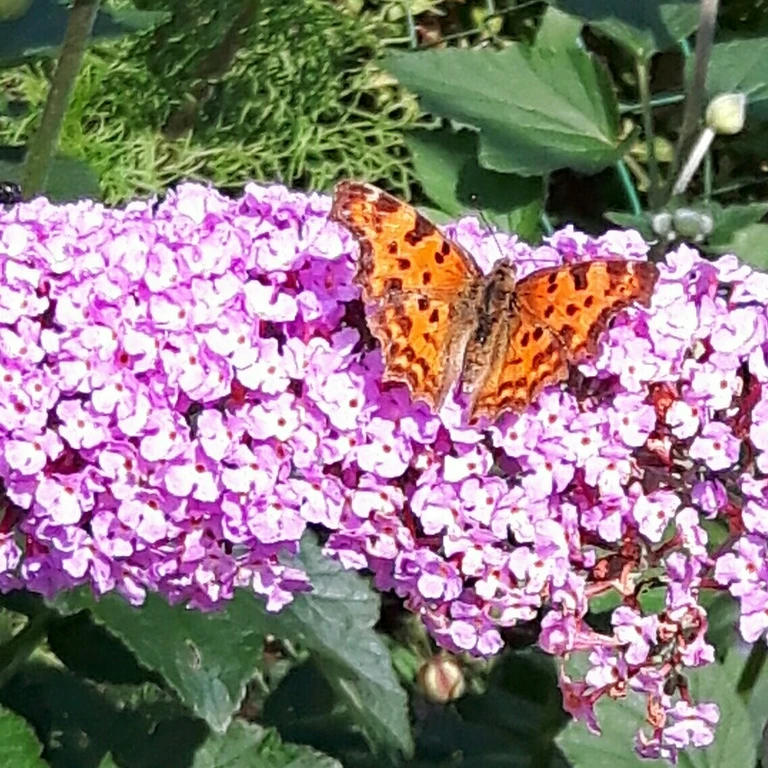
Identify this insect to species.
Polygonia c-album
